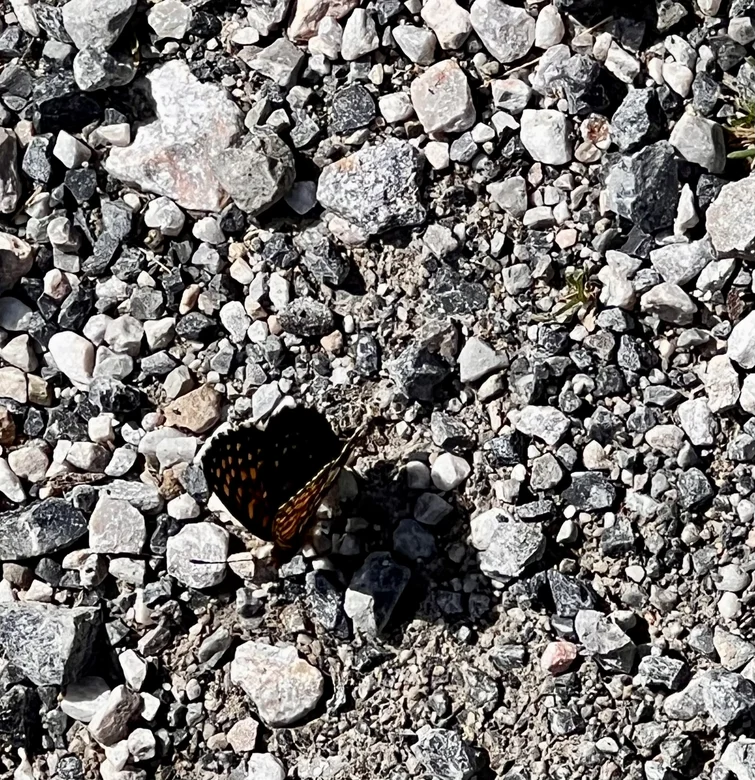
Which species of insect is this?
Melitaea diamina
